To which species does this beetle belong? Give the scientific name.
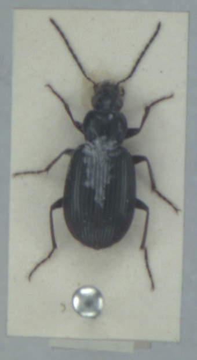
Agonum nigrum
